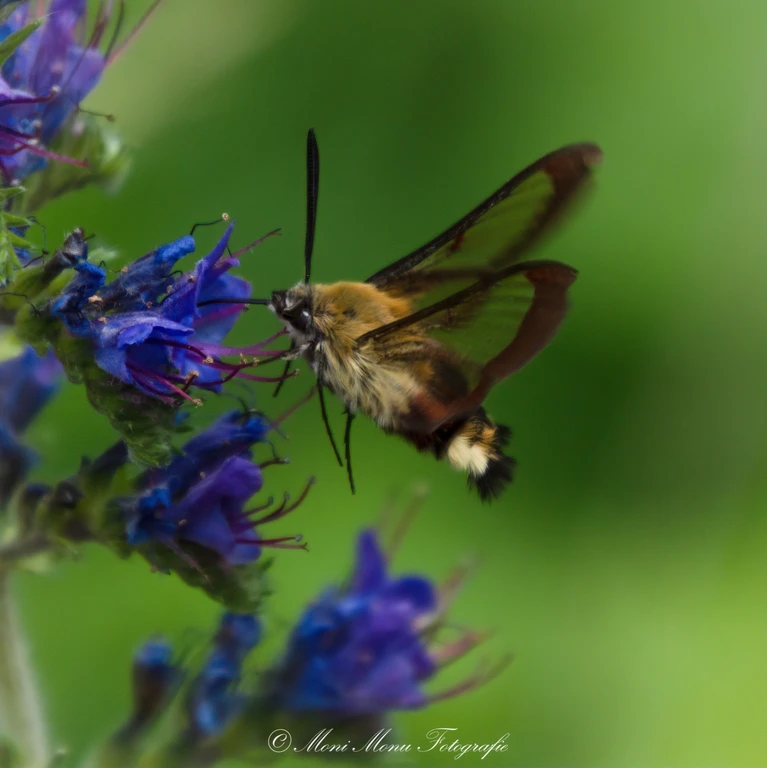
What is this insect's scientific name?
Hemaris fuciformis
